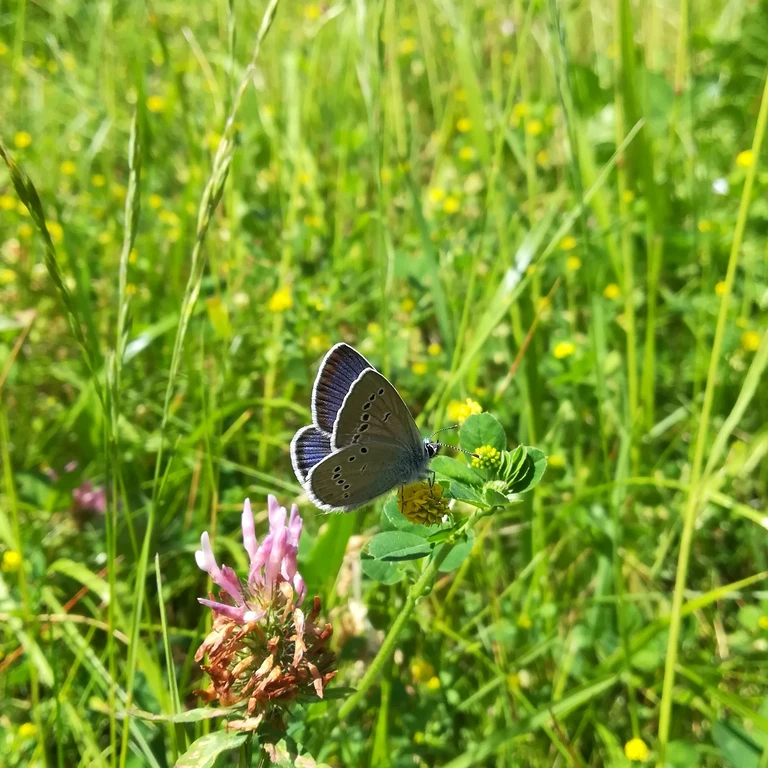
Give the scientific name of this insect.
Cyaniris semiargus
